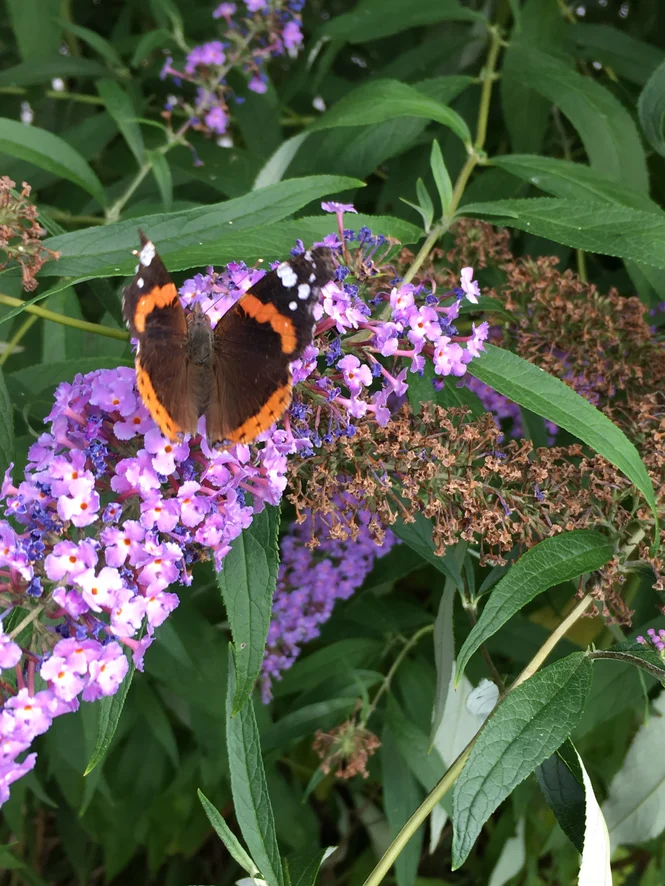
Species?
Vanessa atalanta
